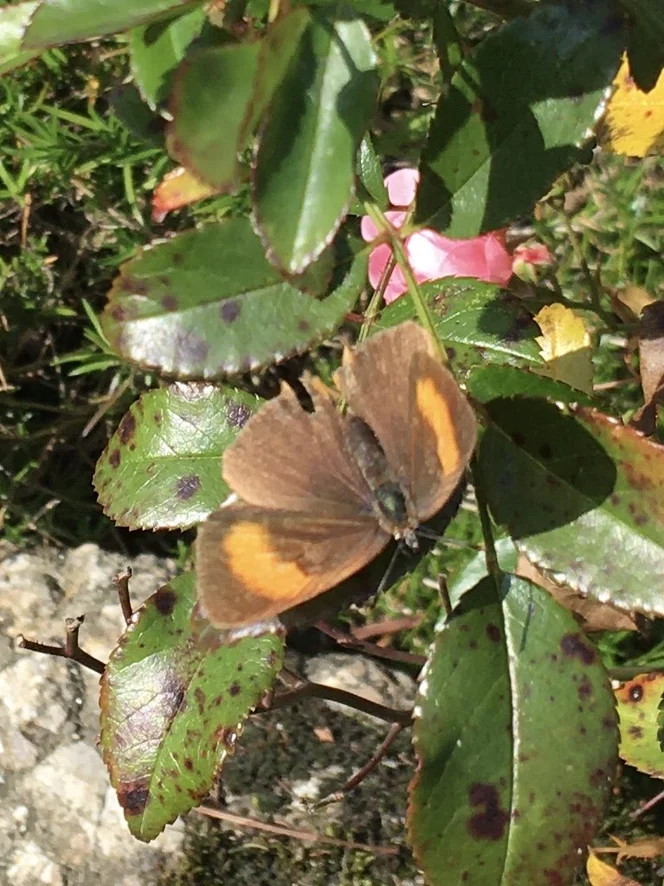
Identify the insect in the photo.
Thecla betulae
